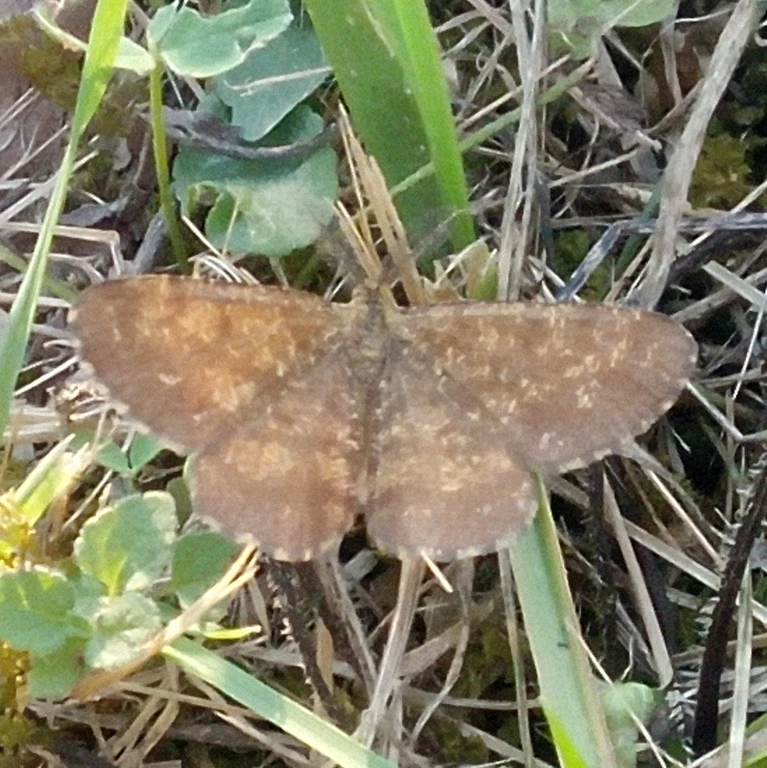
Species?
Ematurga atomaria
